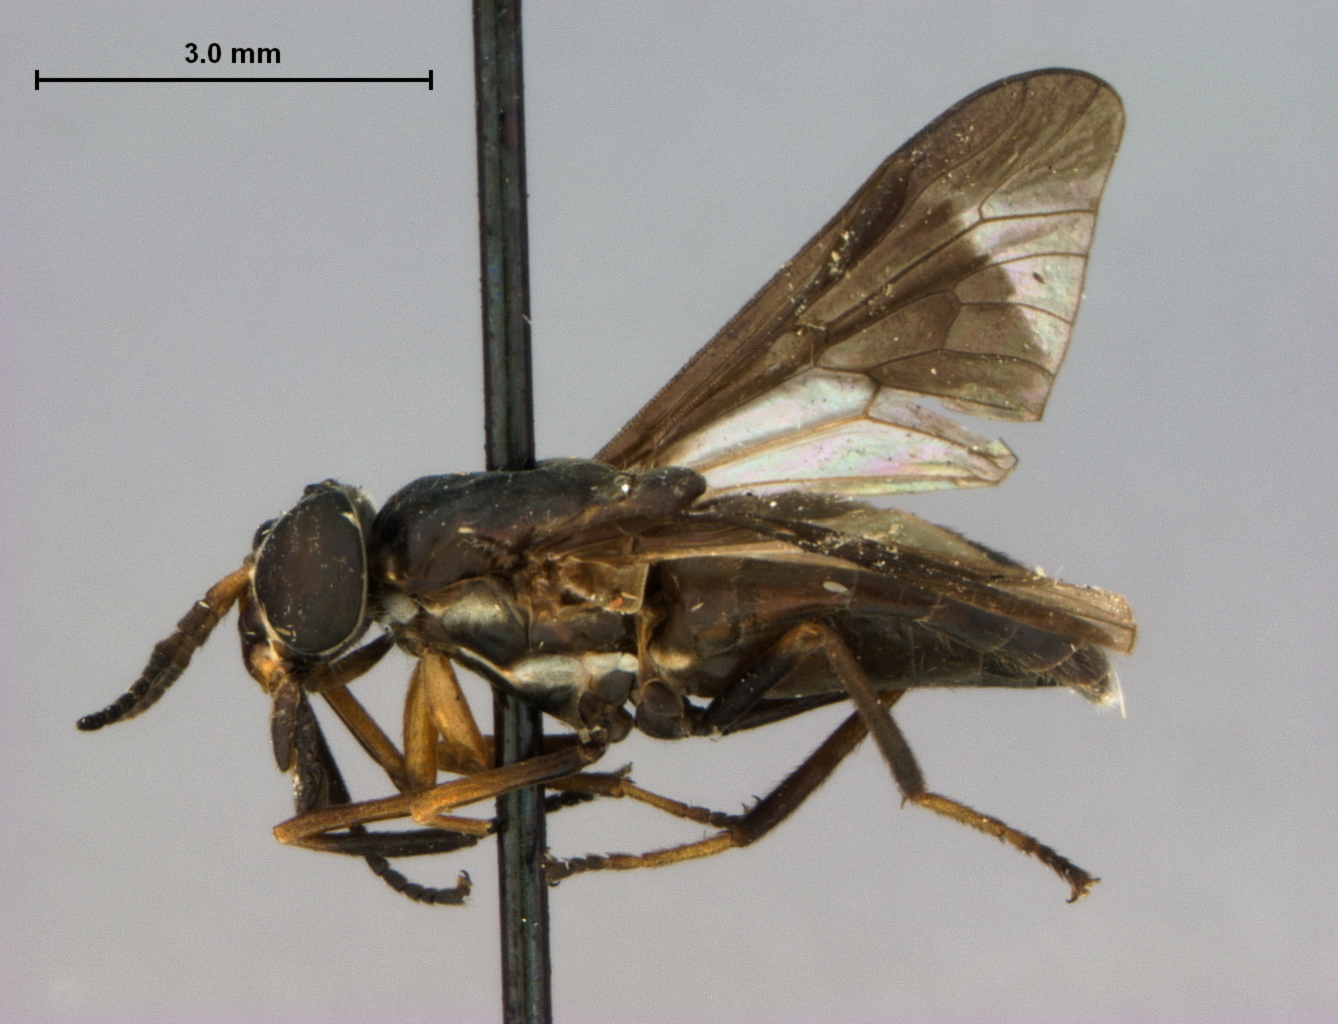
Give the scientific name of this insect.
Chrysops parvulus
